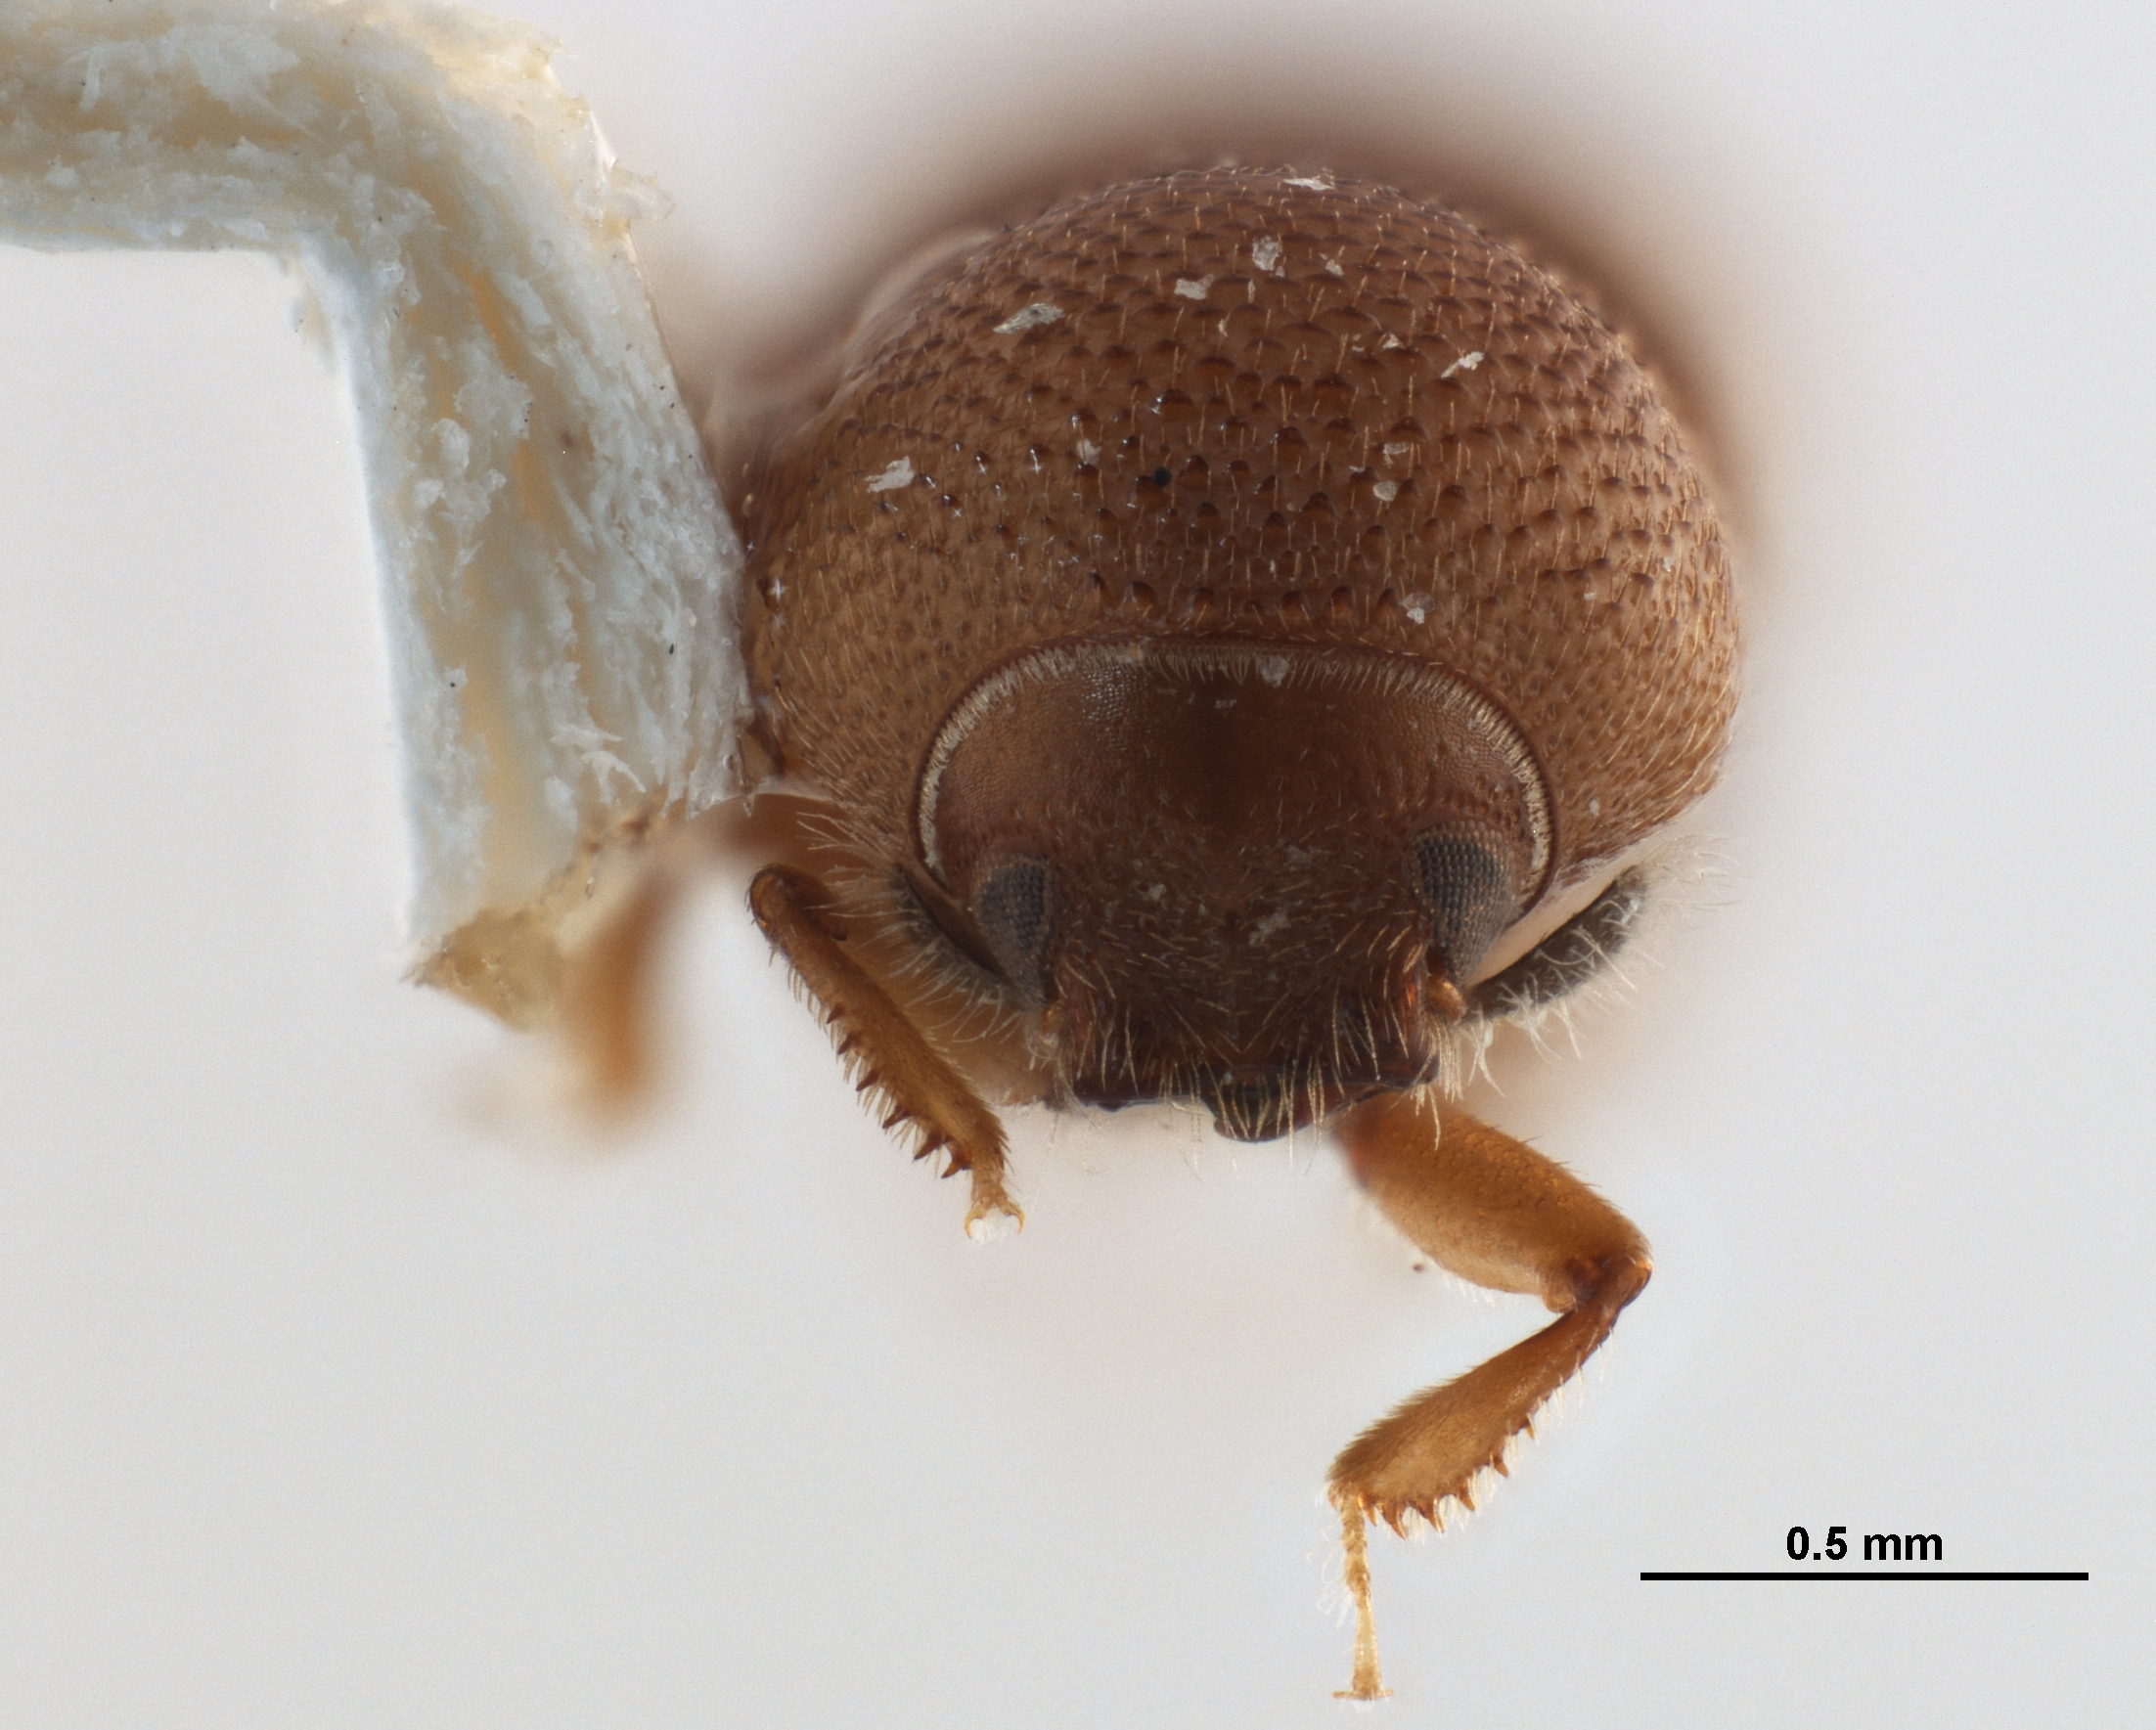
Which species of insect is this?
Scolytogenes afer
